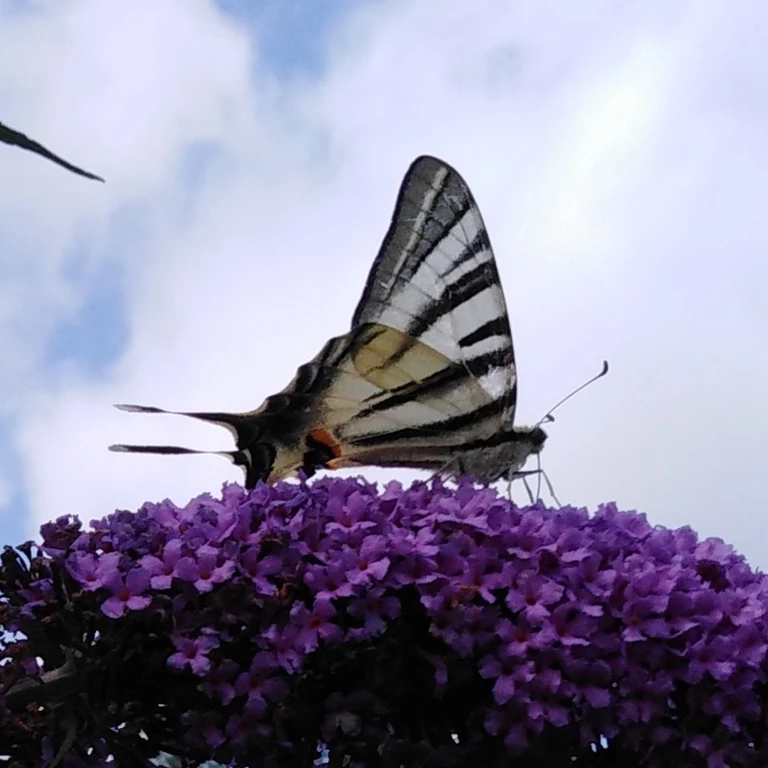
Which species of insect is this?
Iphiclides podalirius
